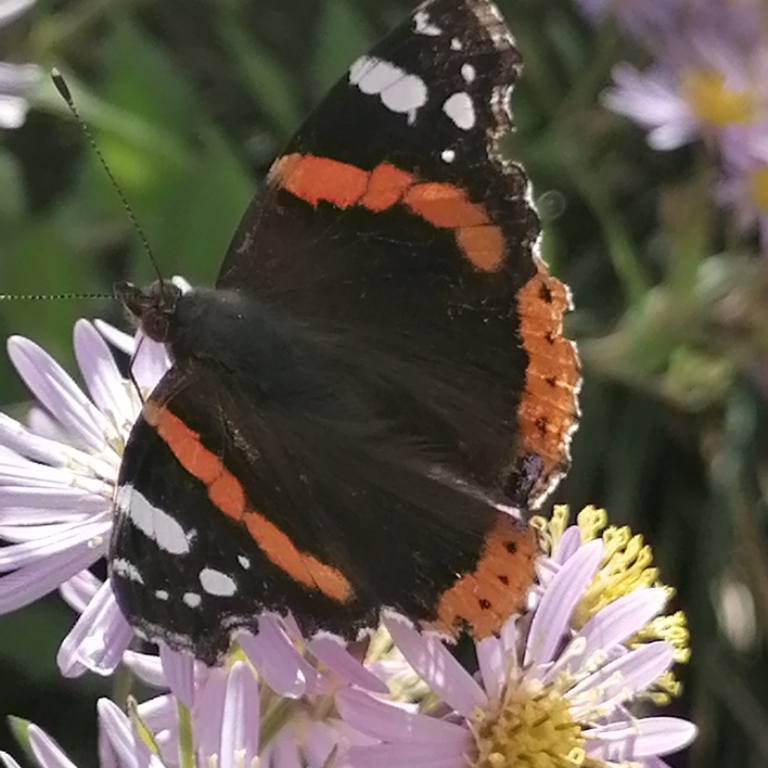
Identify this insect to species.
Vanessa atalanta
